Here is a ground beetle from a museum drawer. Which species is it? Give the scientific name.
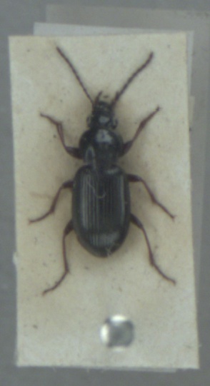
Pterostichus strenuus
